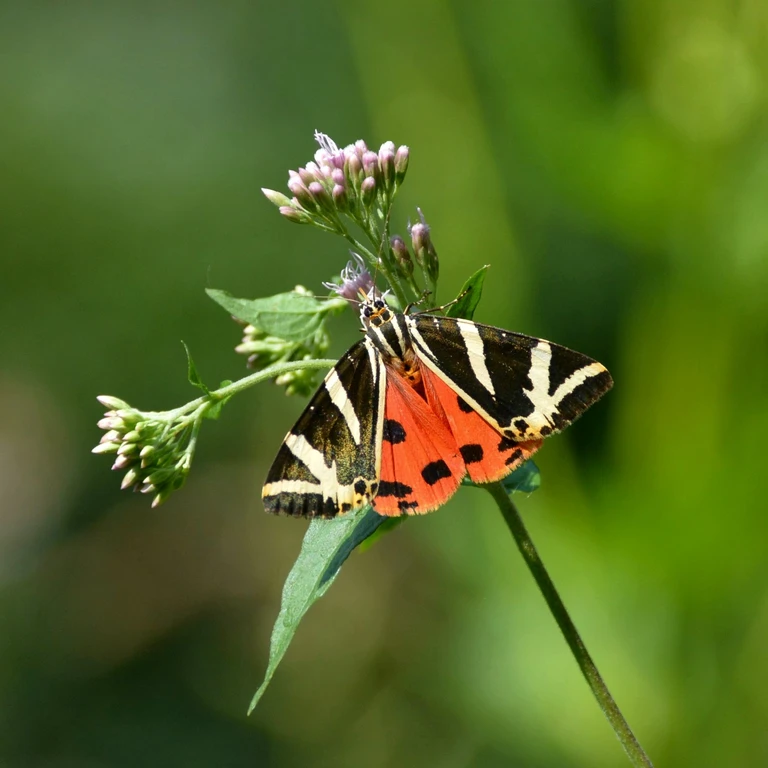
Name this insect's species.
Euplagia quadripunctaria
